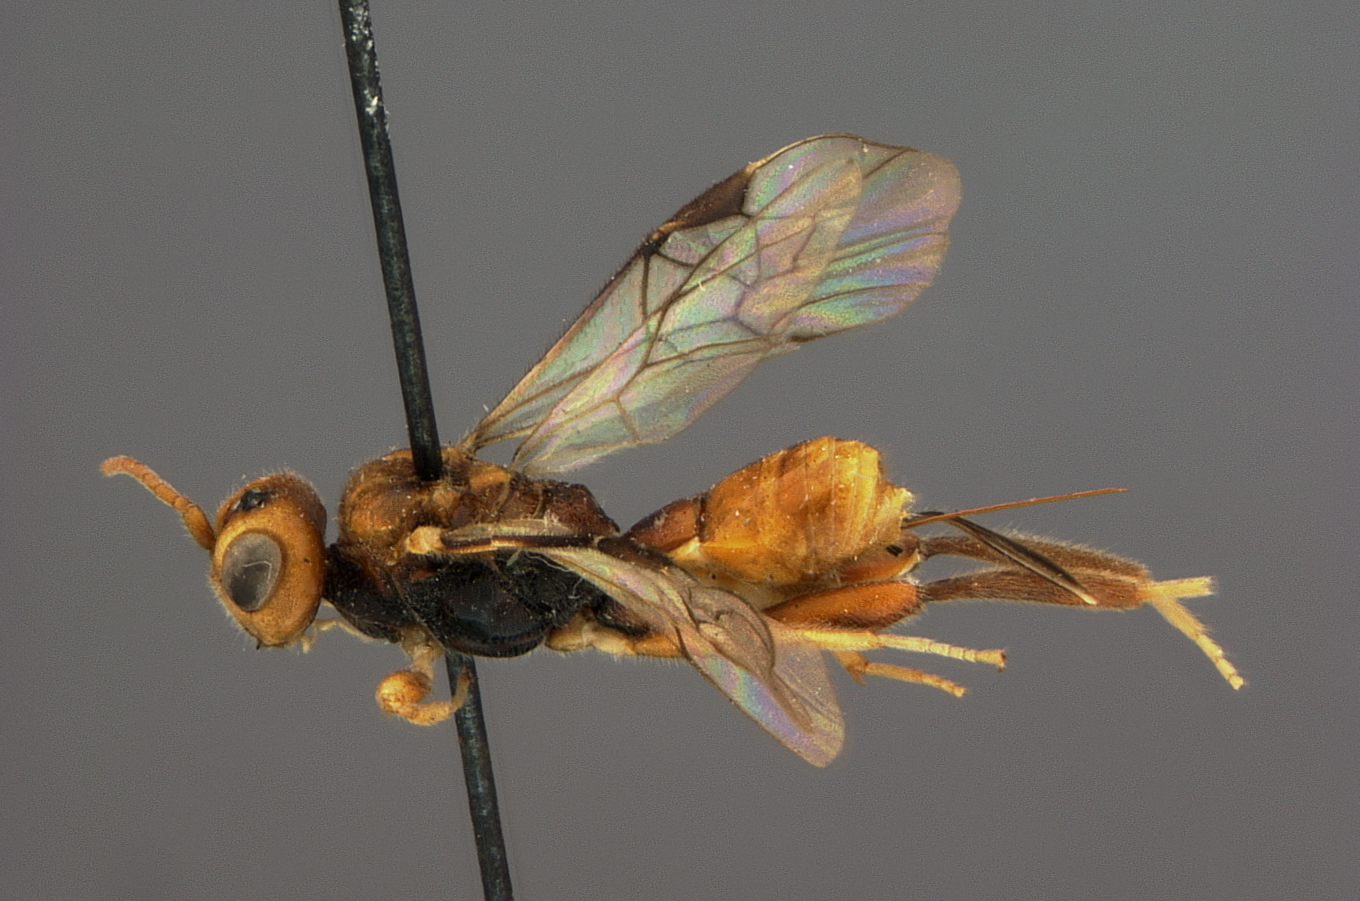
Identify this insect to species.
Schauinslandia femoratus
